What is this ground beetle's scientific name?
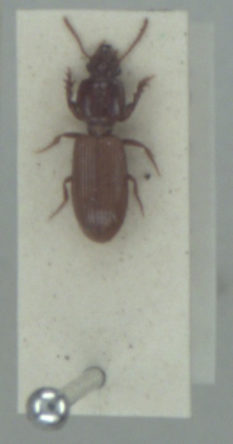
Clivina fossor
